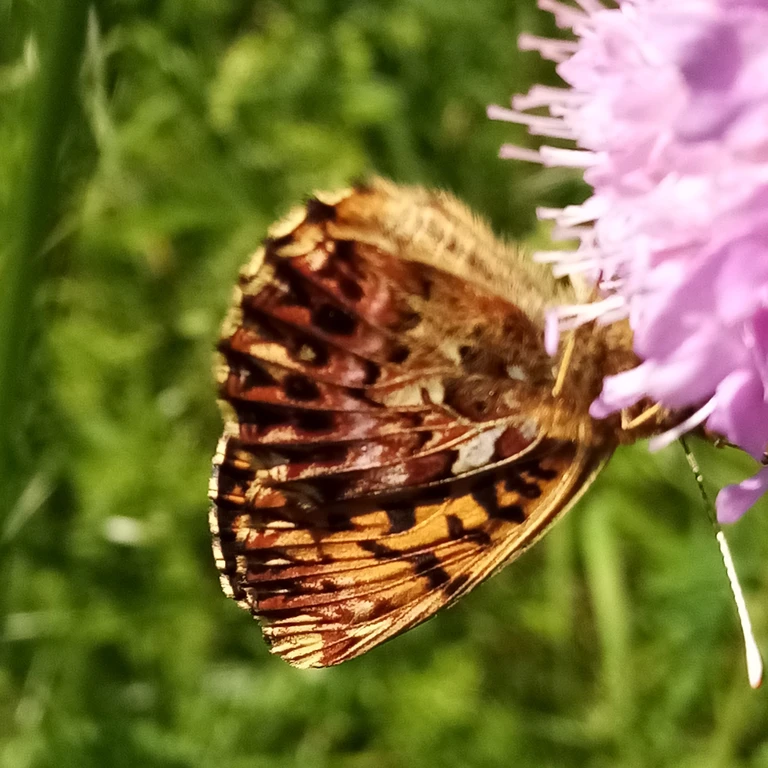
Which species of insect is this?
Boloria titania
